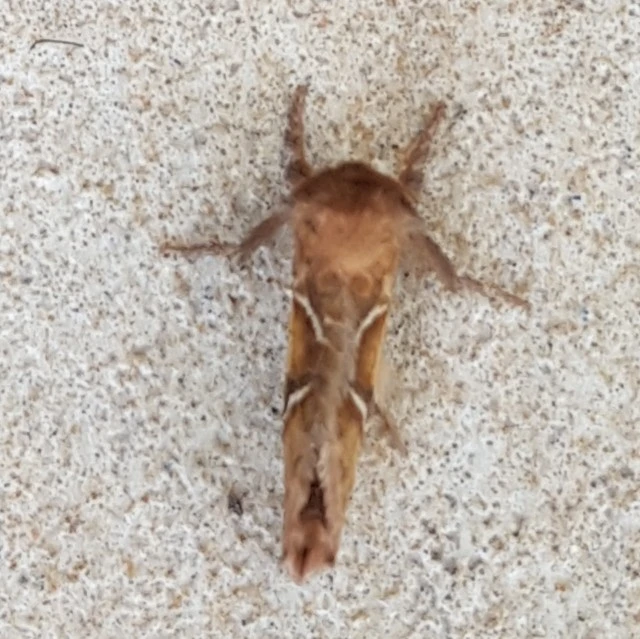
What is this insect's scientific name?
Triodia sylvina
